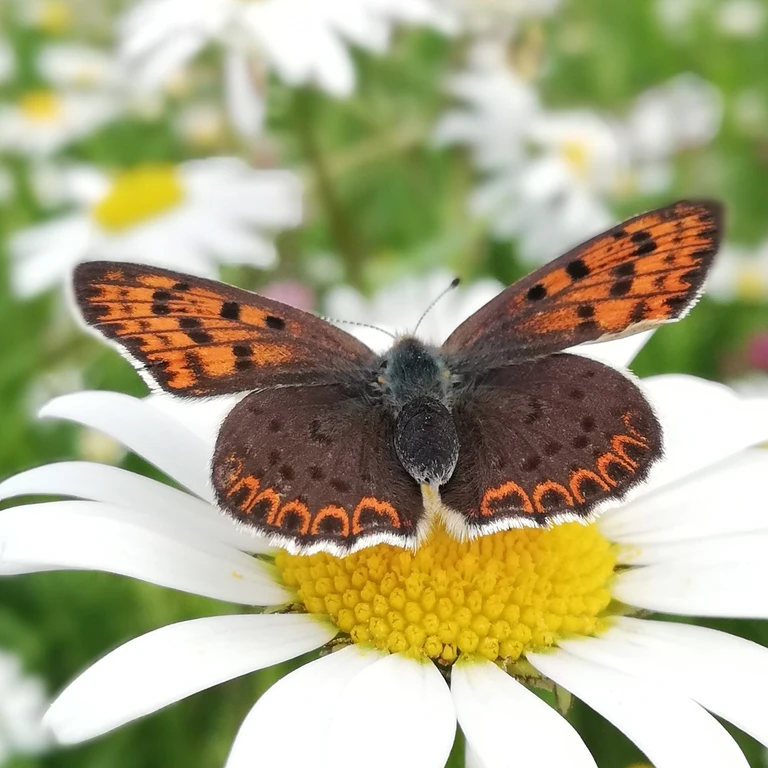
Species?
Lycaena tityrus (also Loweia tityrus)
